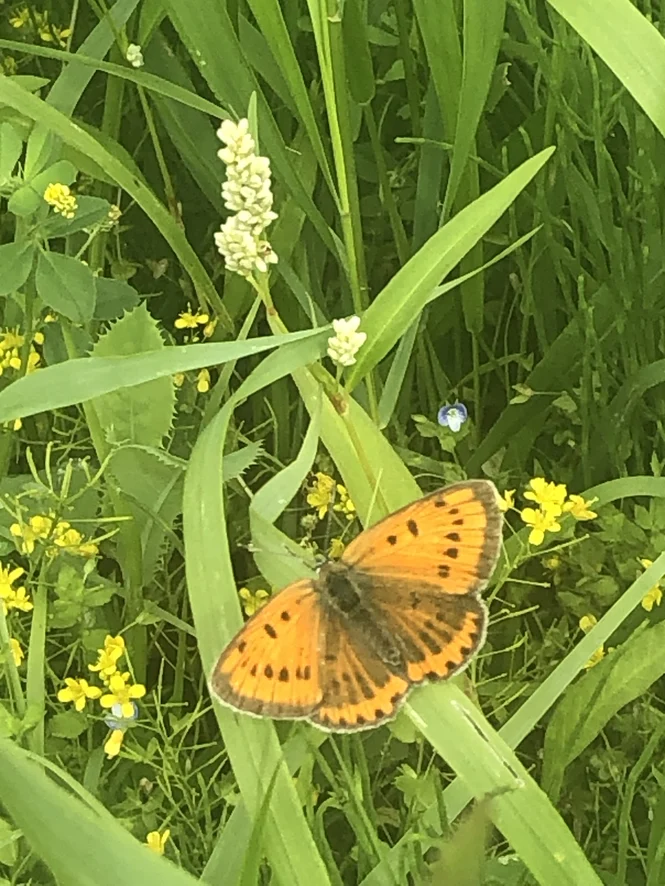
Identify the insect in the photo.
Lycaena dispar
